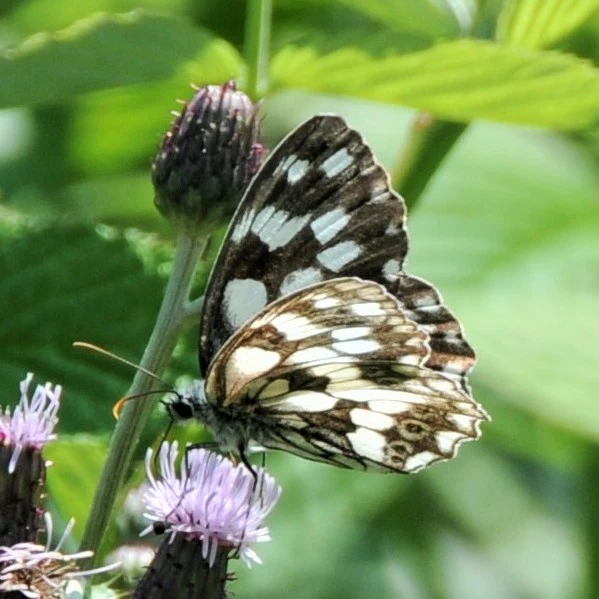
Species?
Melanargia galathea
